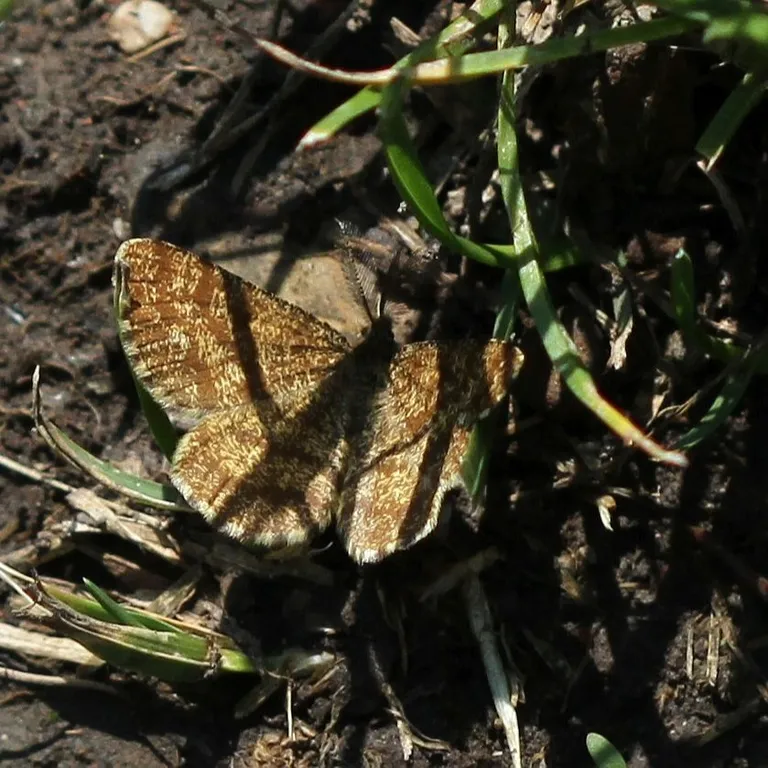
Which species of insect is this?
Ematurga atomaria
